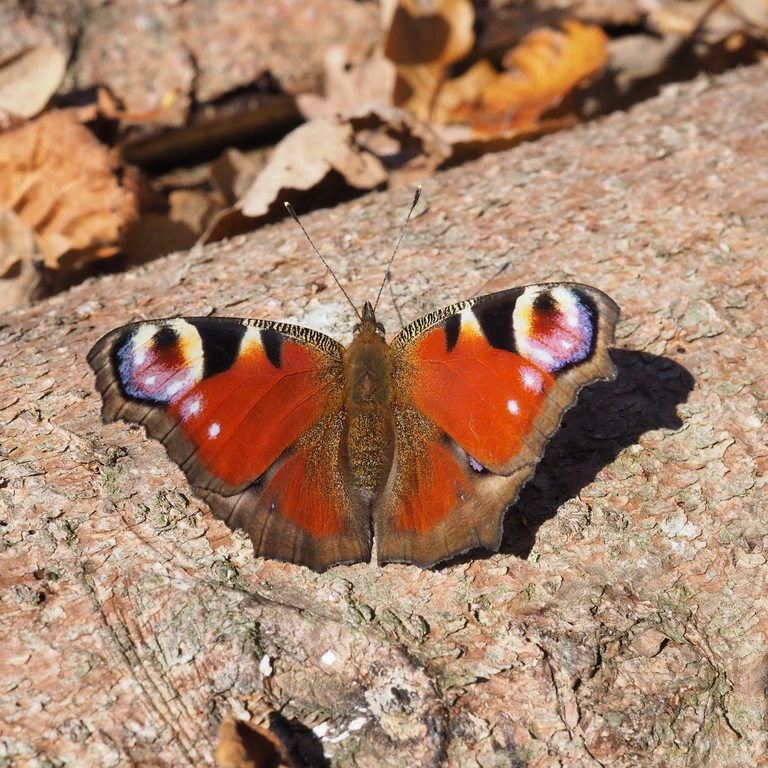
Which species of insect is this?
Aglais io
